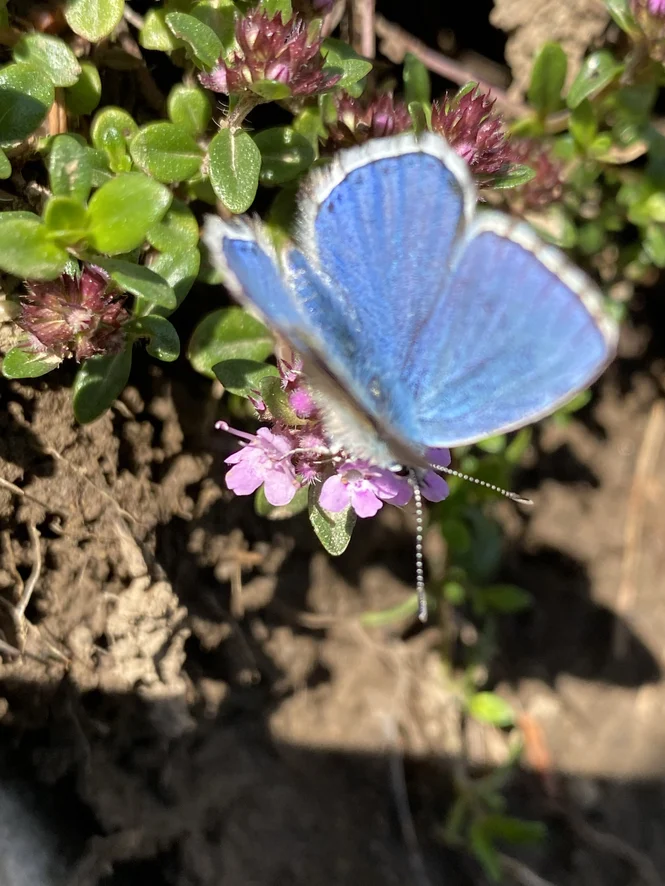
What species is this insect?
Lysandra bellargus
